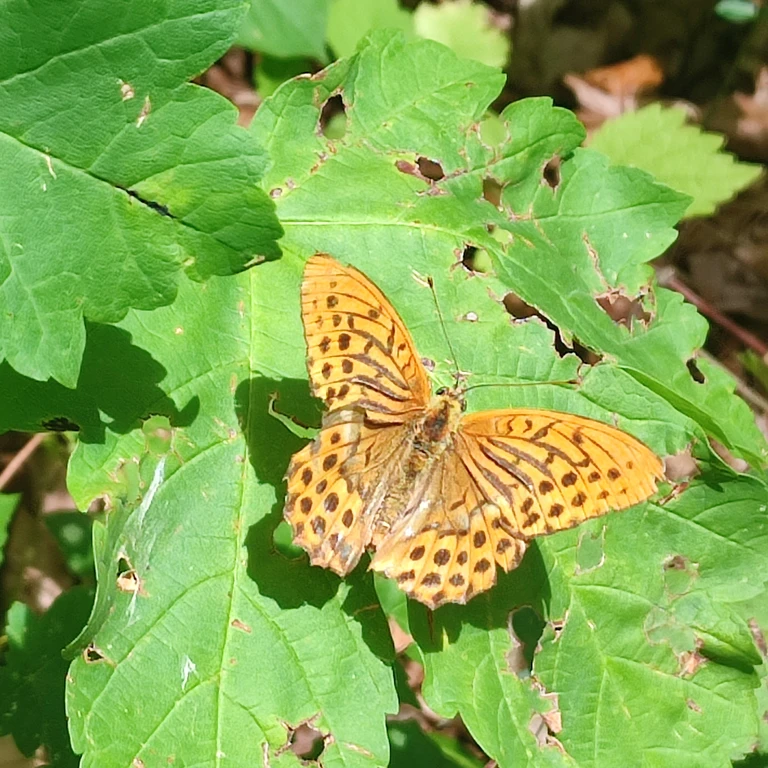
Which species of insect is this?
Argynnis paphia
